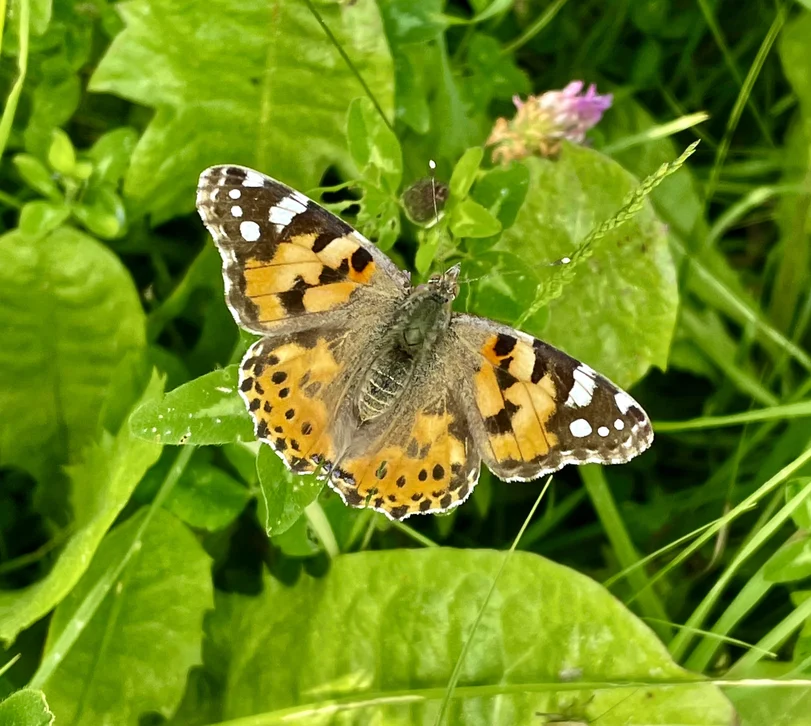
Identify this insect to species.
Vanessa cardui
